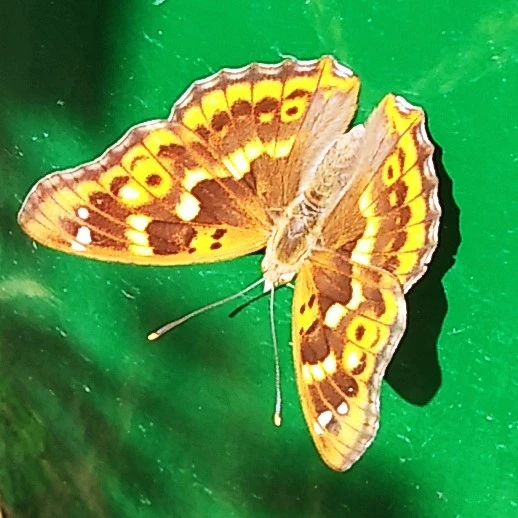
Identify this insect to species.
Apatura ilia
